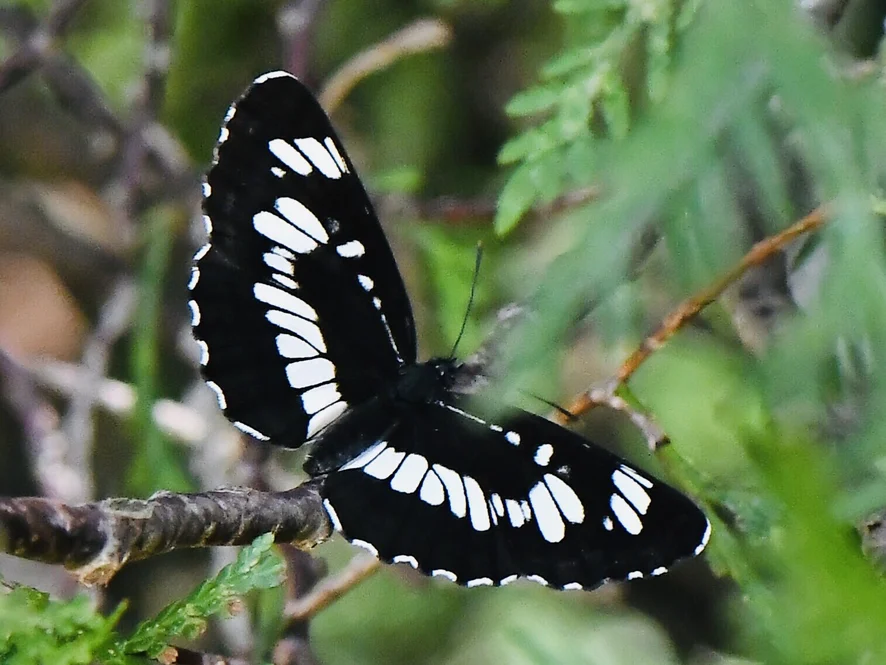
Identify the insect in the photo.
Neptis rivularis
